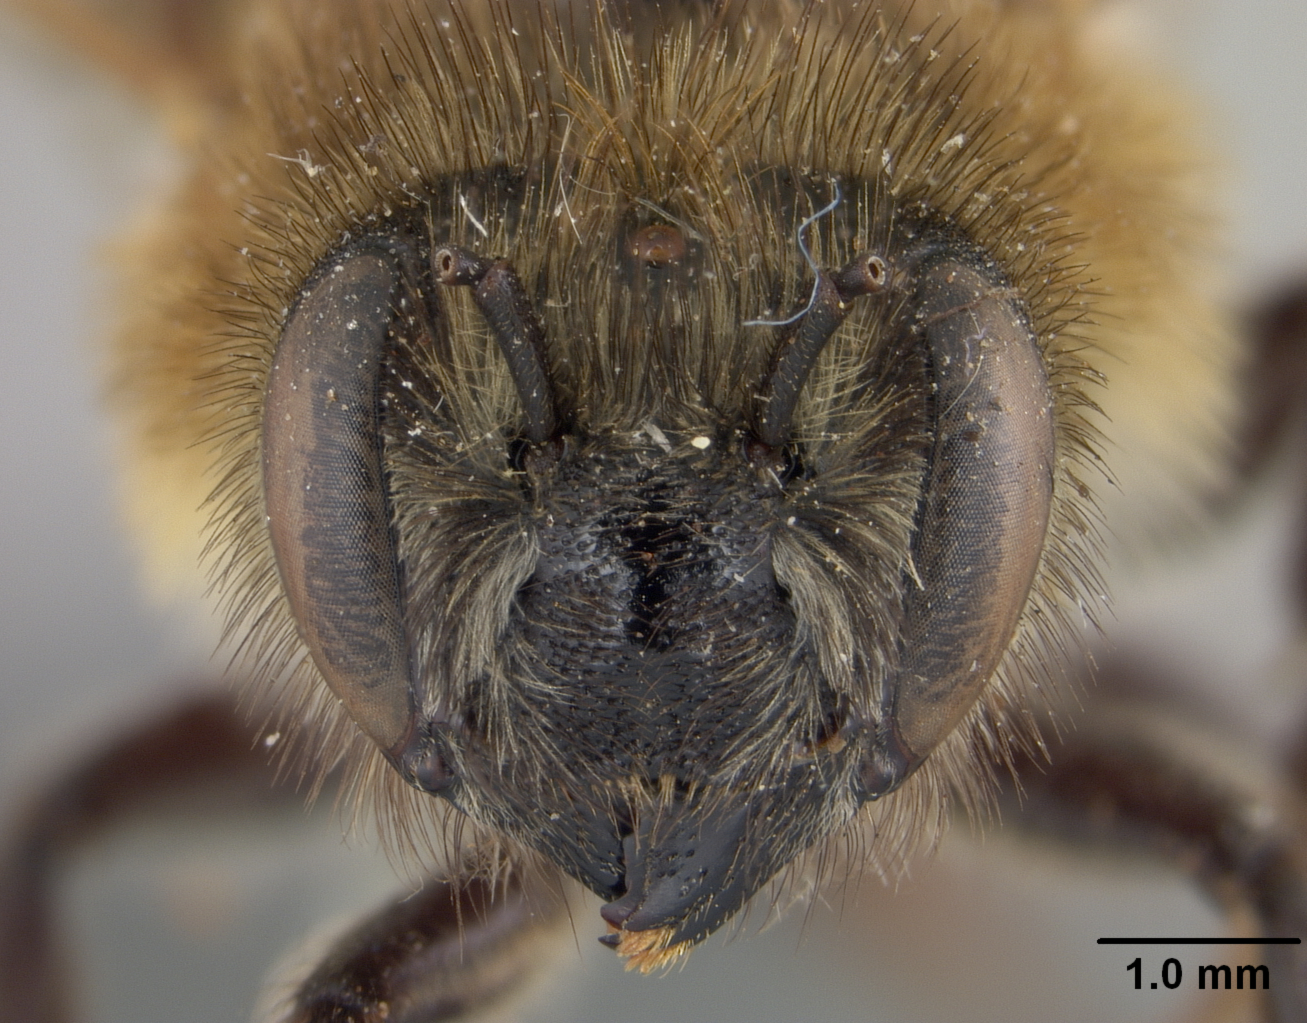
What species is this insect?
Megachile perenensis
